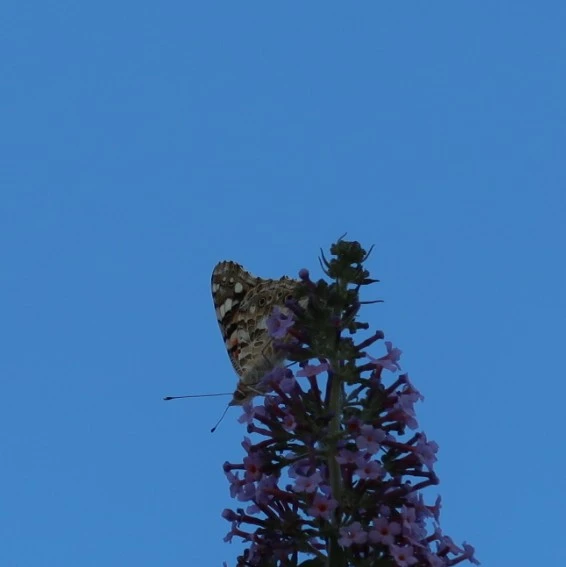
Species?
Vanessa cardui
